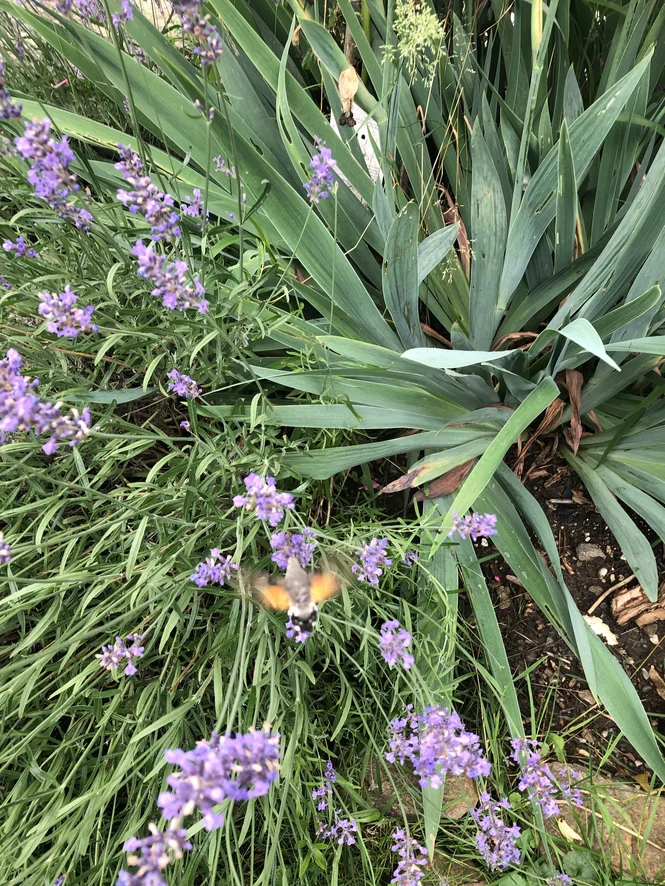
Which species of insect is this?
Macroglossum stellatarum
